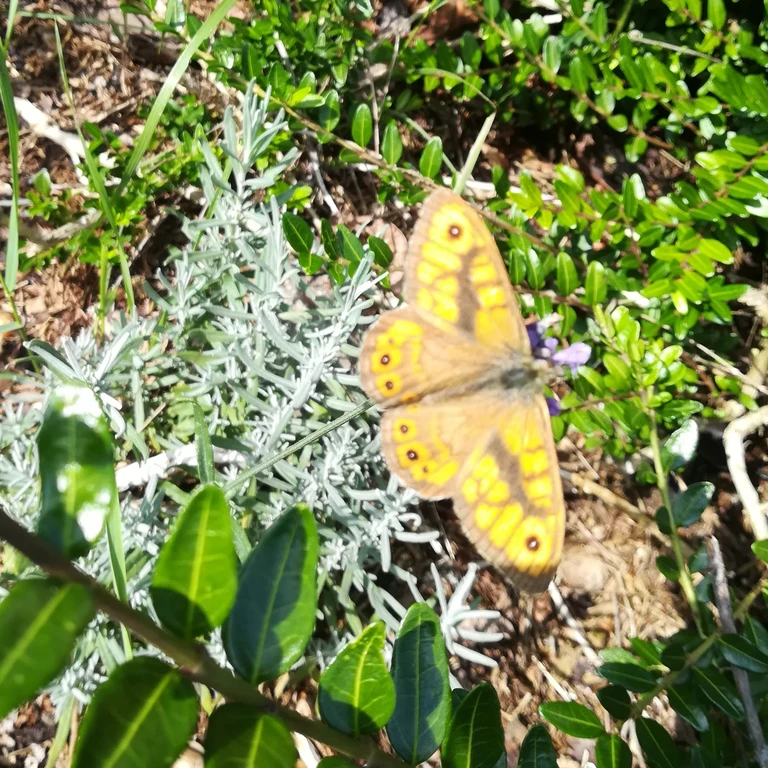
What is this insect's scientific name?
Lasiommata megera (also Pararge megera)
